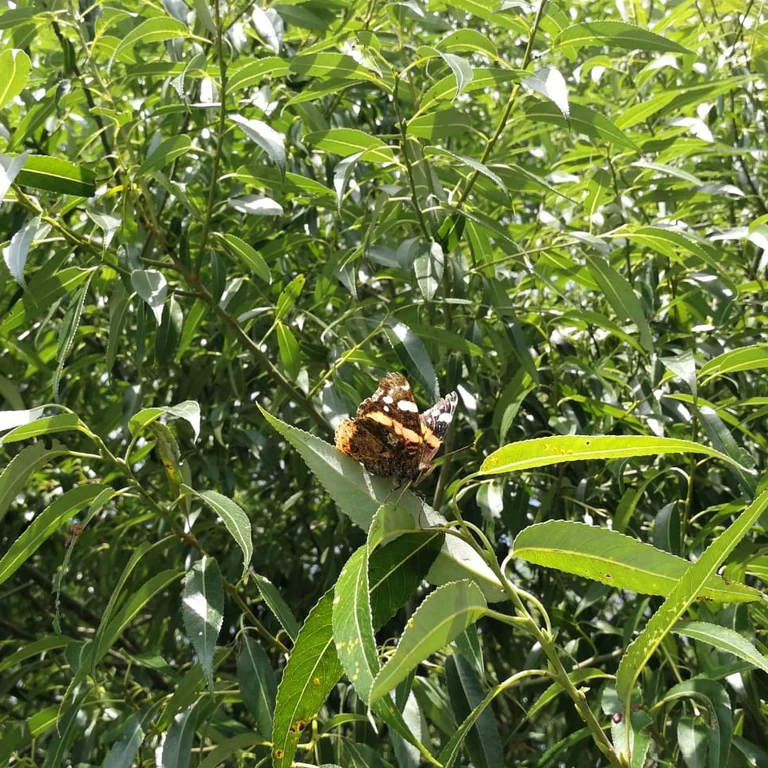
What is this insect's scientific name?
Vanessa atalanta
